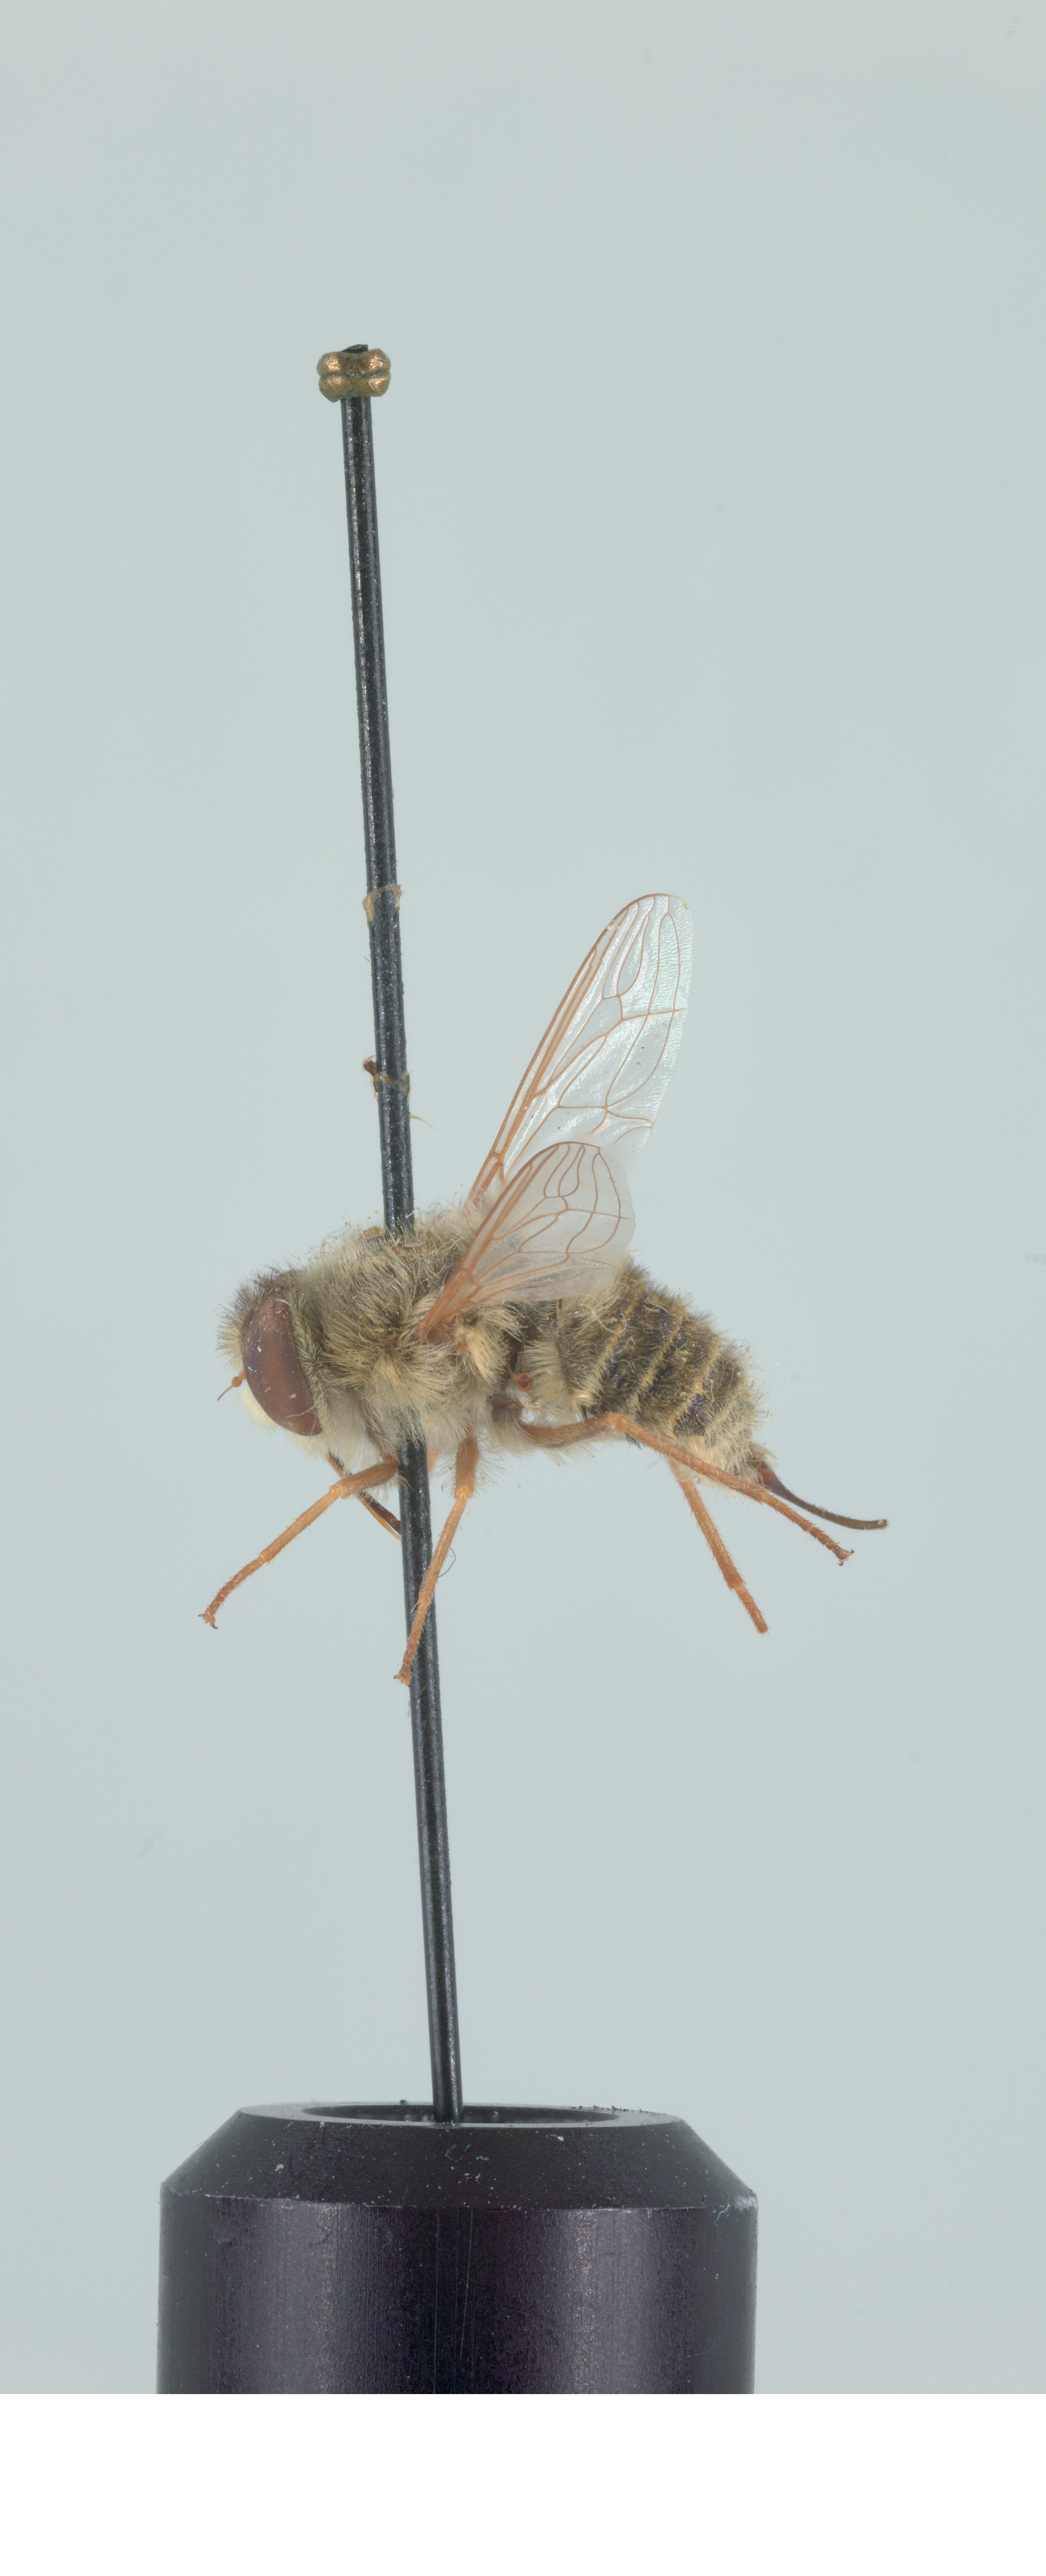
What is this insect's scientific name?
Neorhynchocephalus sackenii
